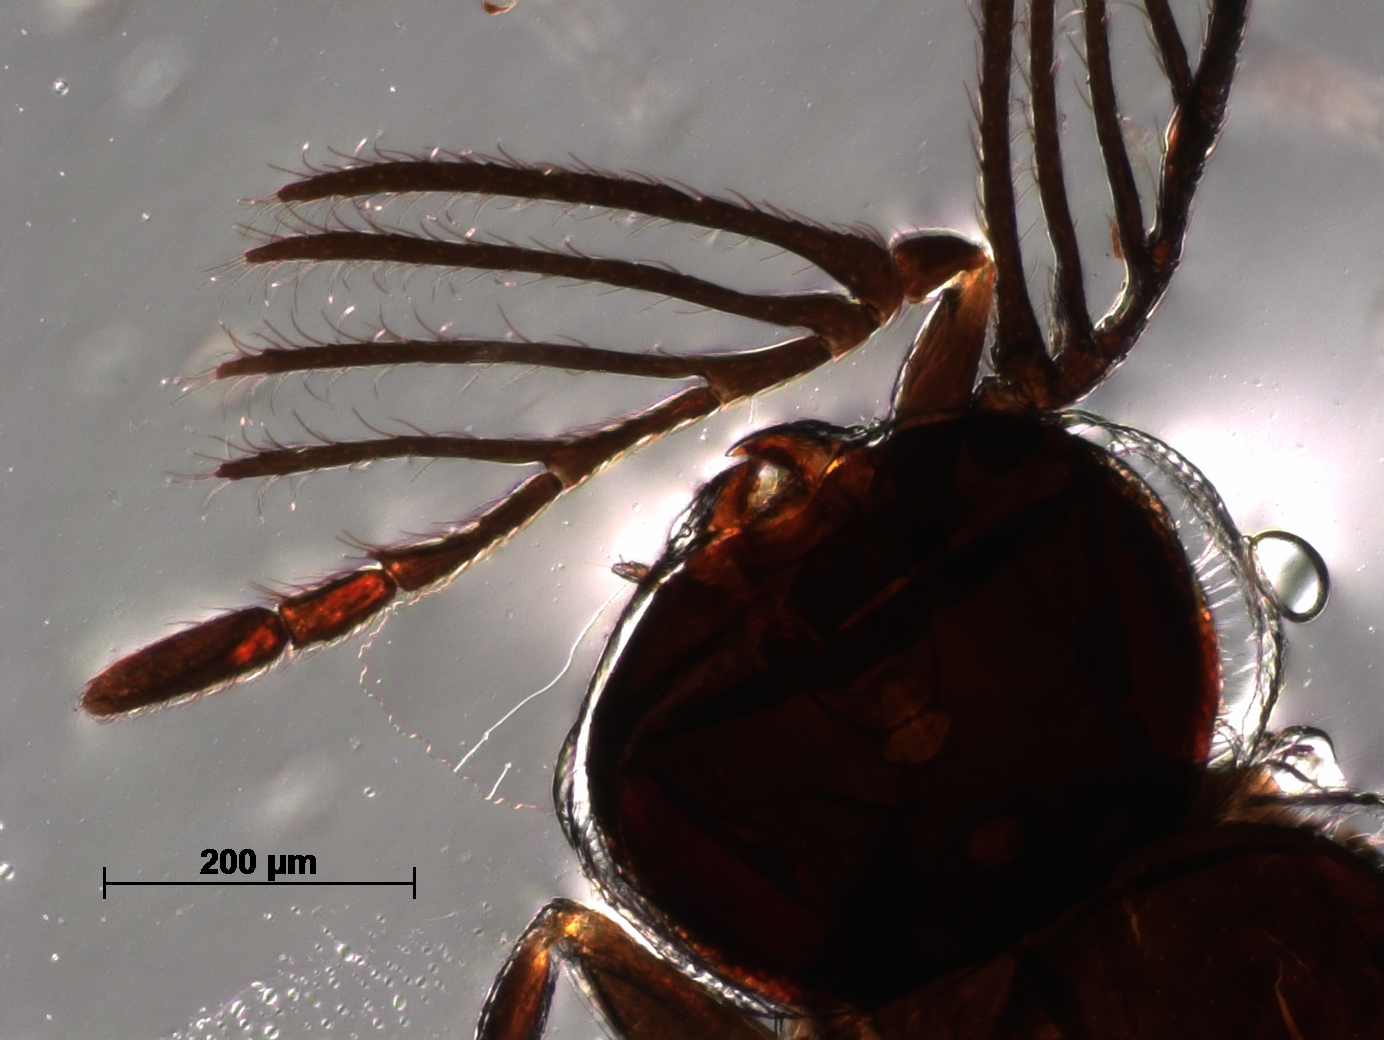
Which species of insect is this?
Tetralophidea indica
